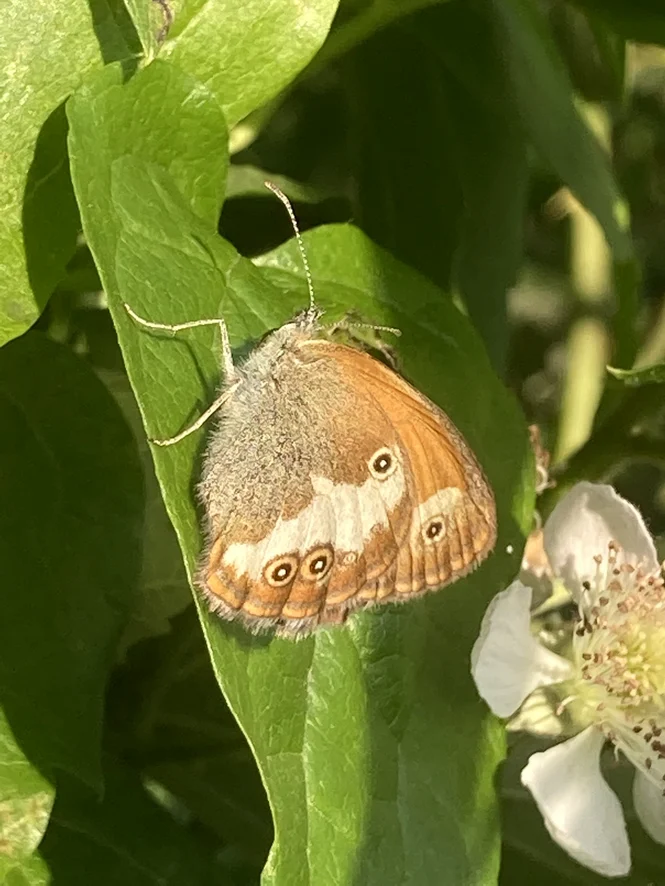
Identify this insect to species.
Coenonympha arcania
